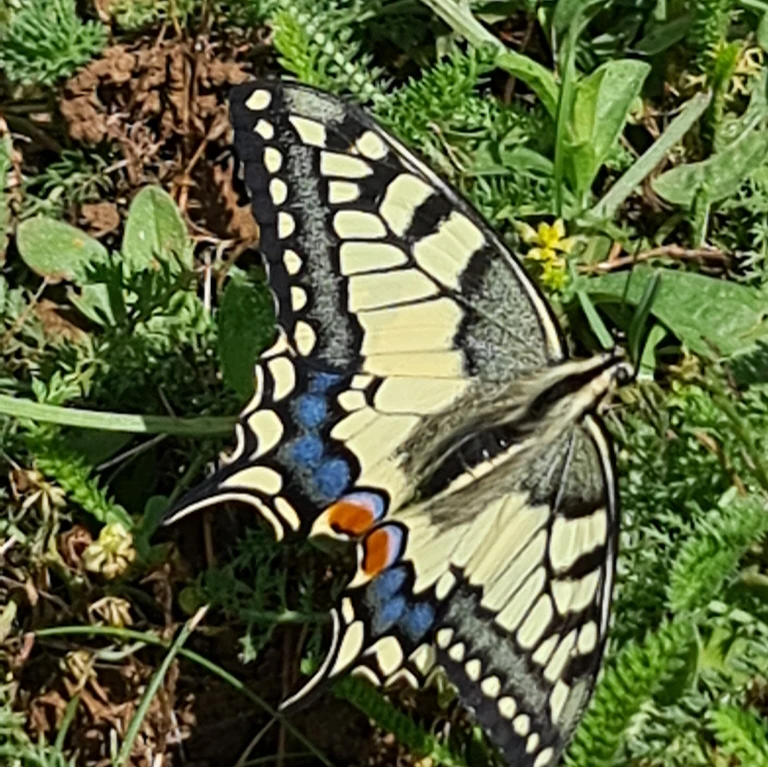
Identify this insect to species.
Papilio machaon
